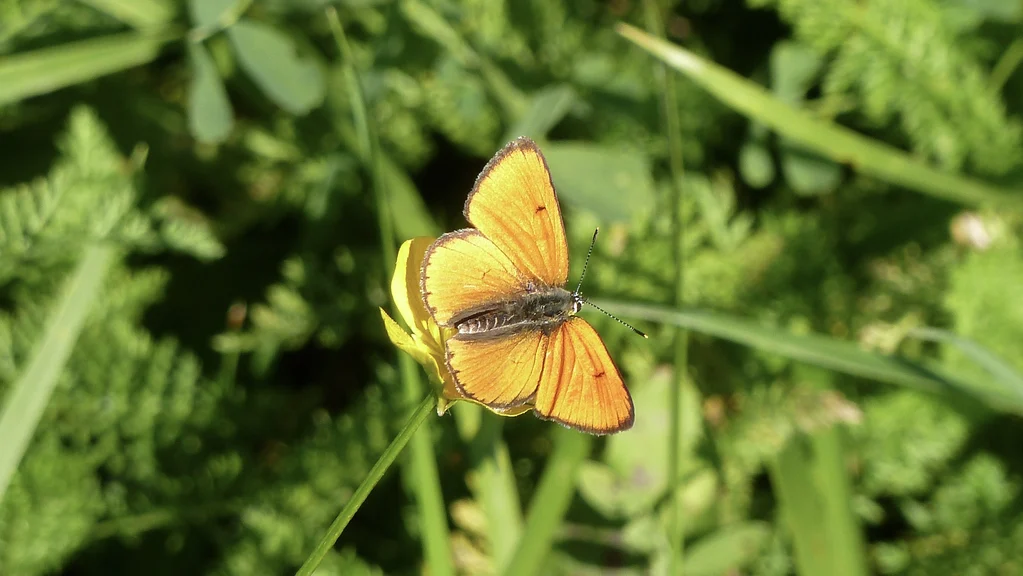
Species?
Lycaena dispar
